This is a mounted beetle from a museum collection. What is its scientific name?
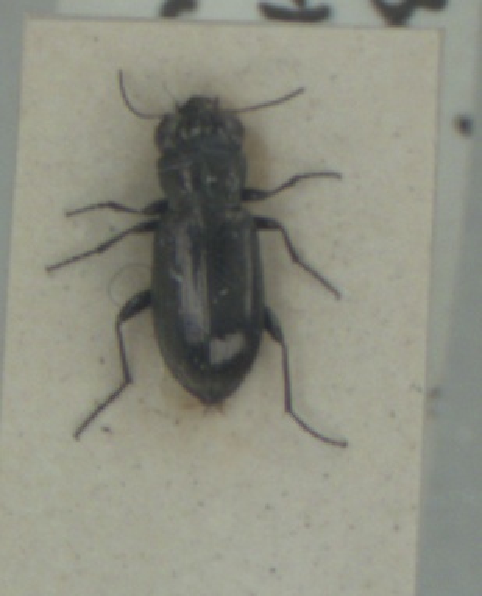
Notiophilus aquaticus
